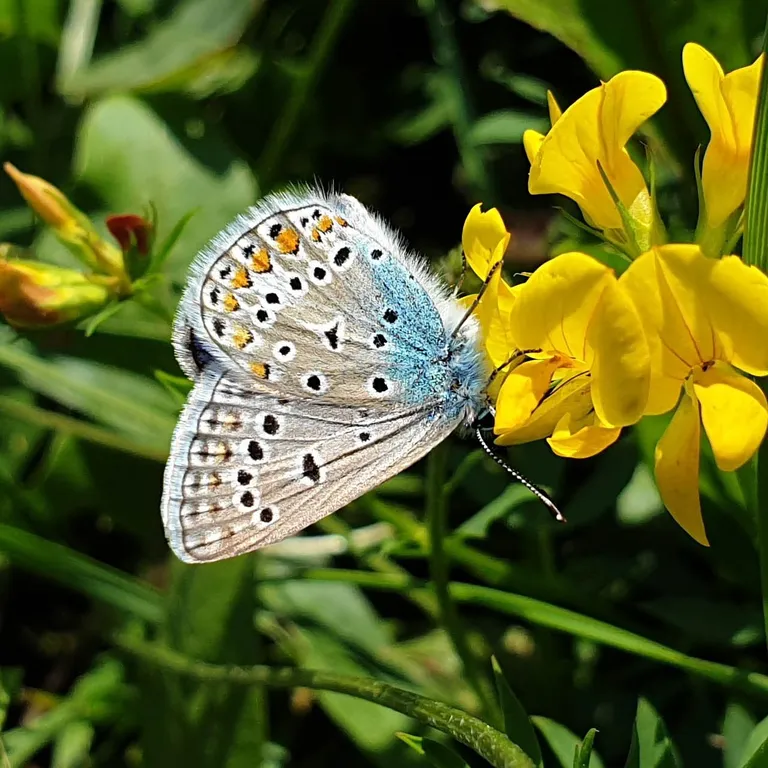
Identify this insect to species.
Polyommatus icarus
